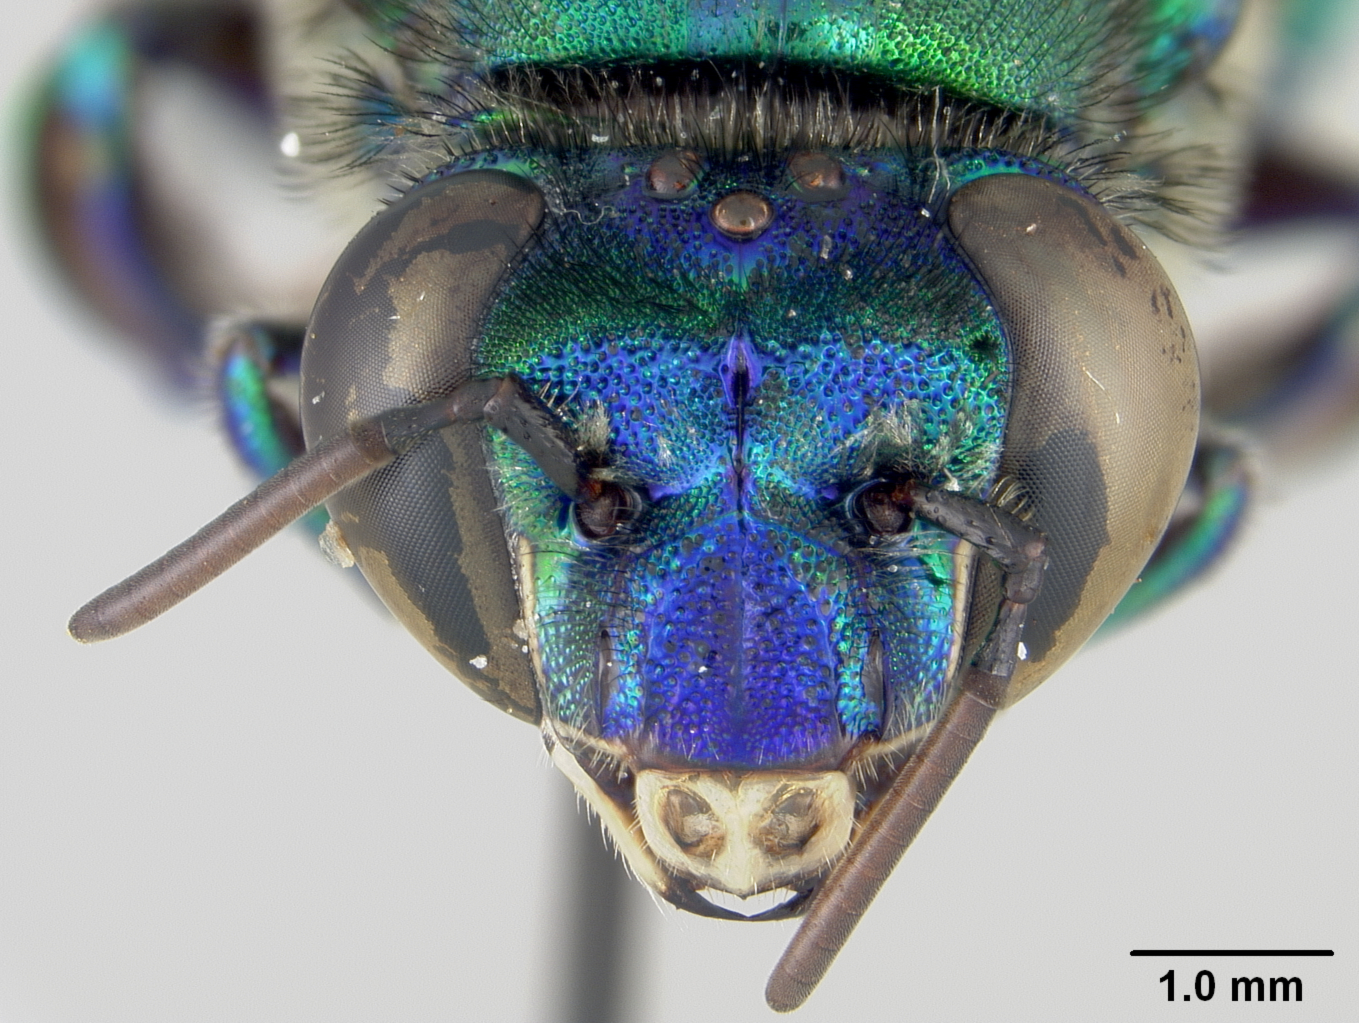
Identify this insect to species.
Euglossa mourei
